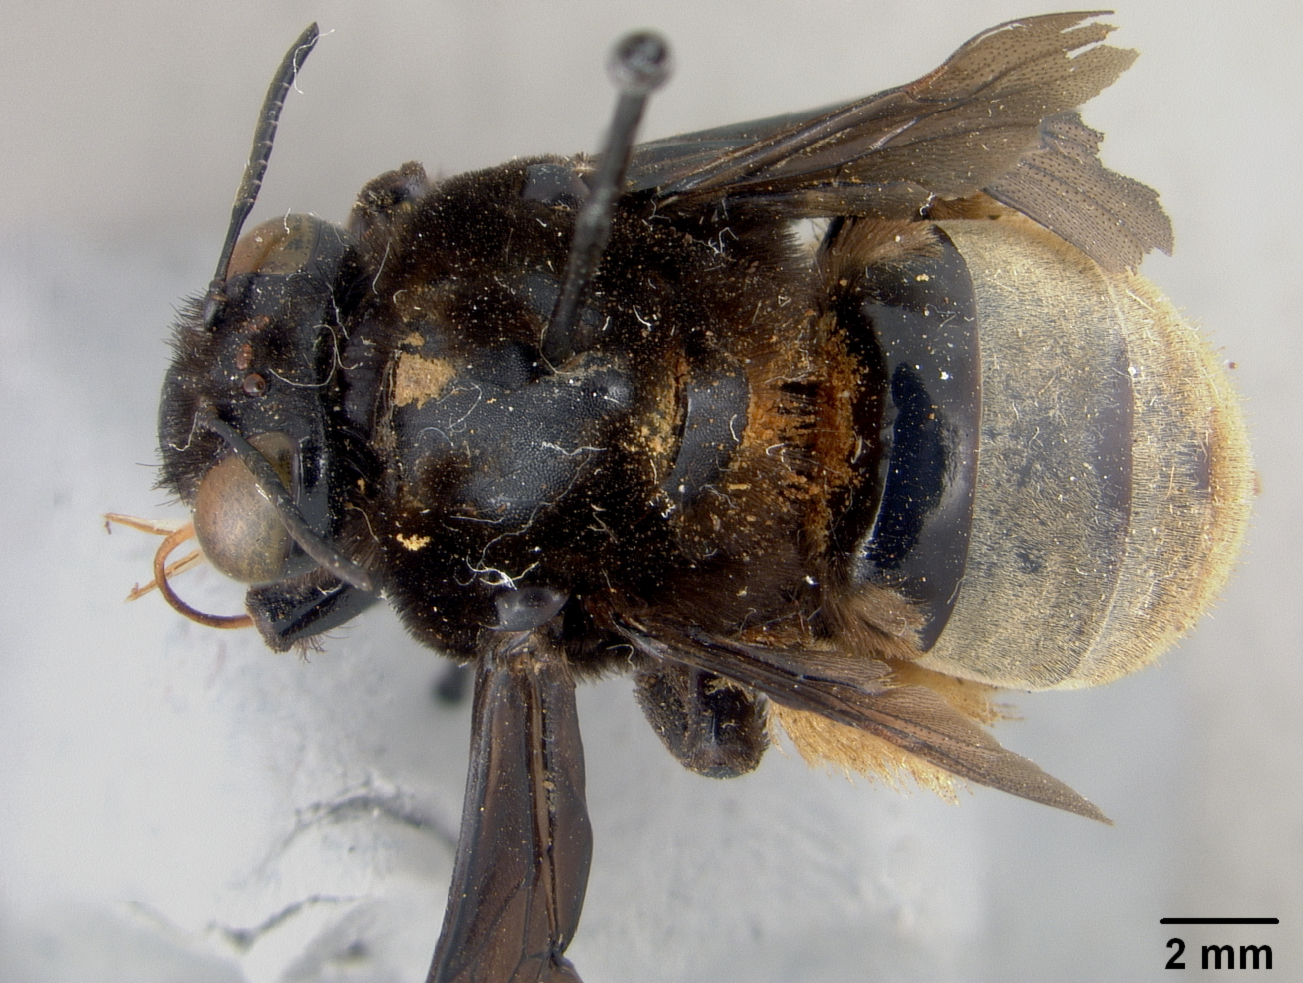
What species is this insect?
Epicharis cisnerosi
